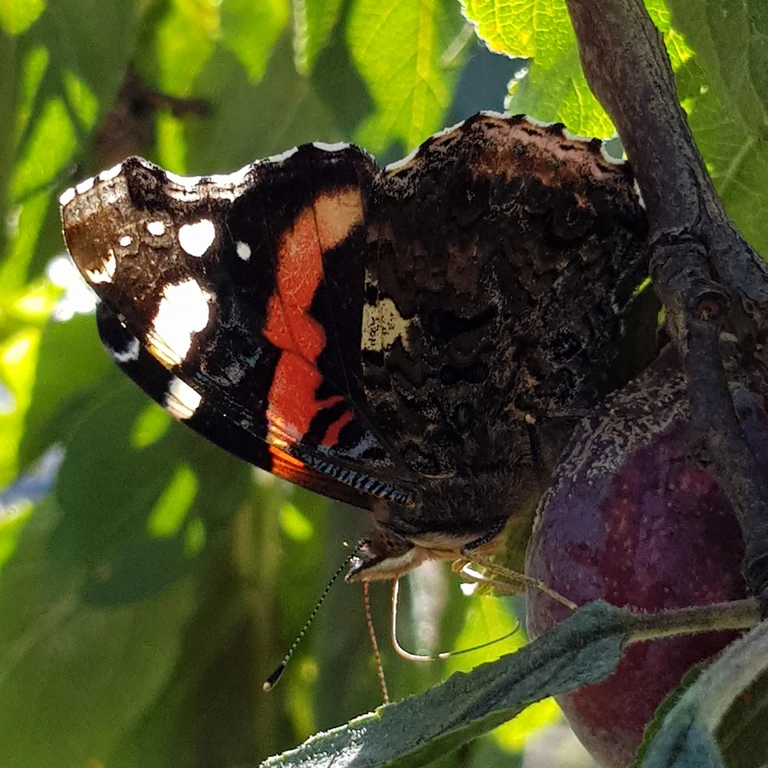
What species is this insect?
Vanessa atalanta
